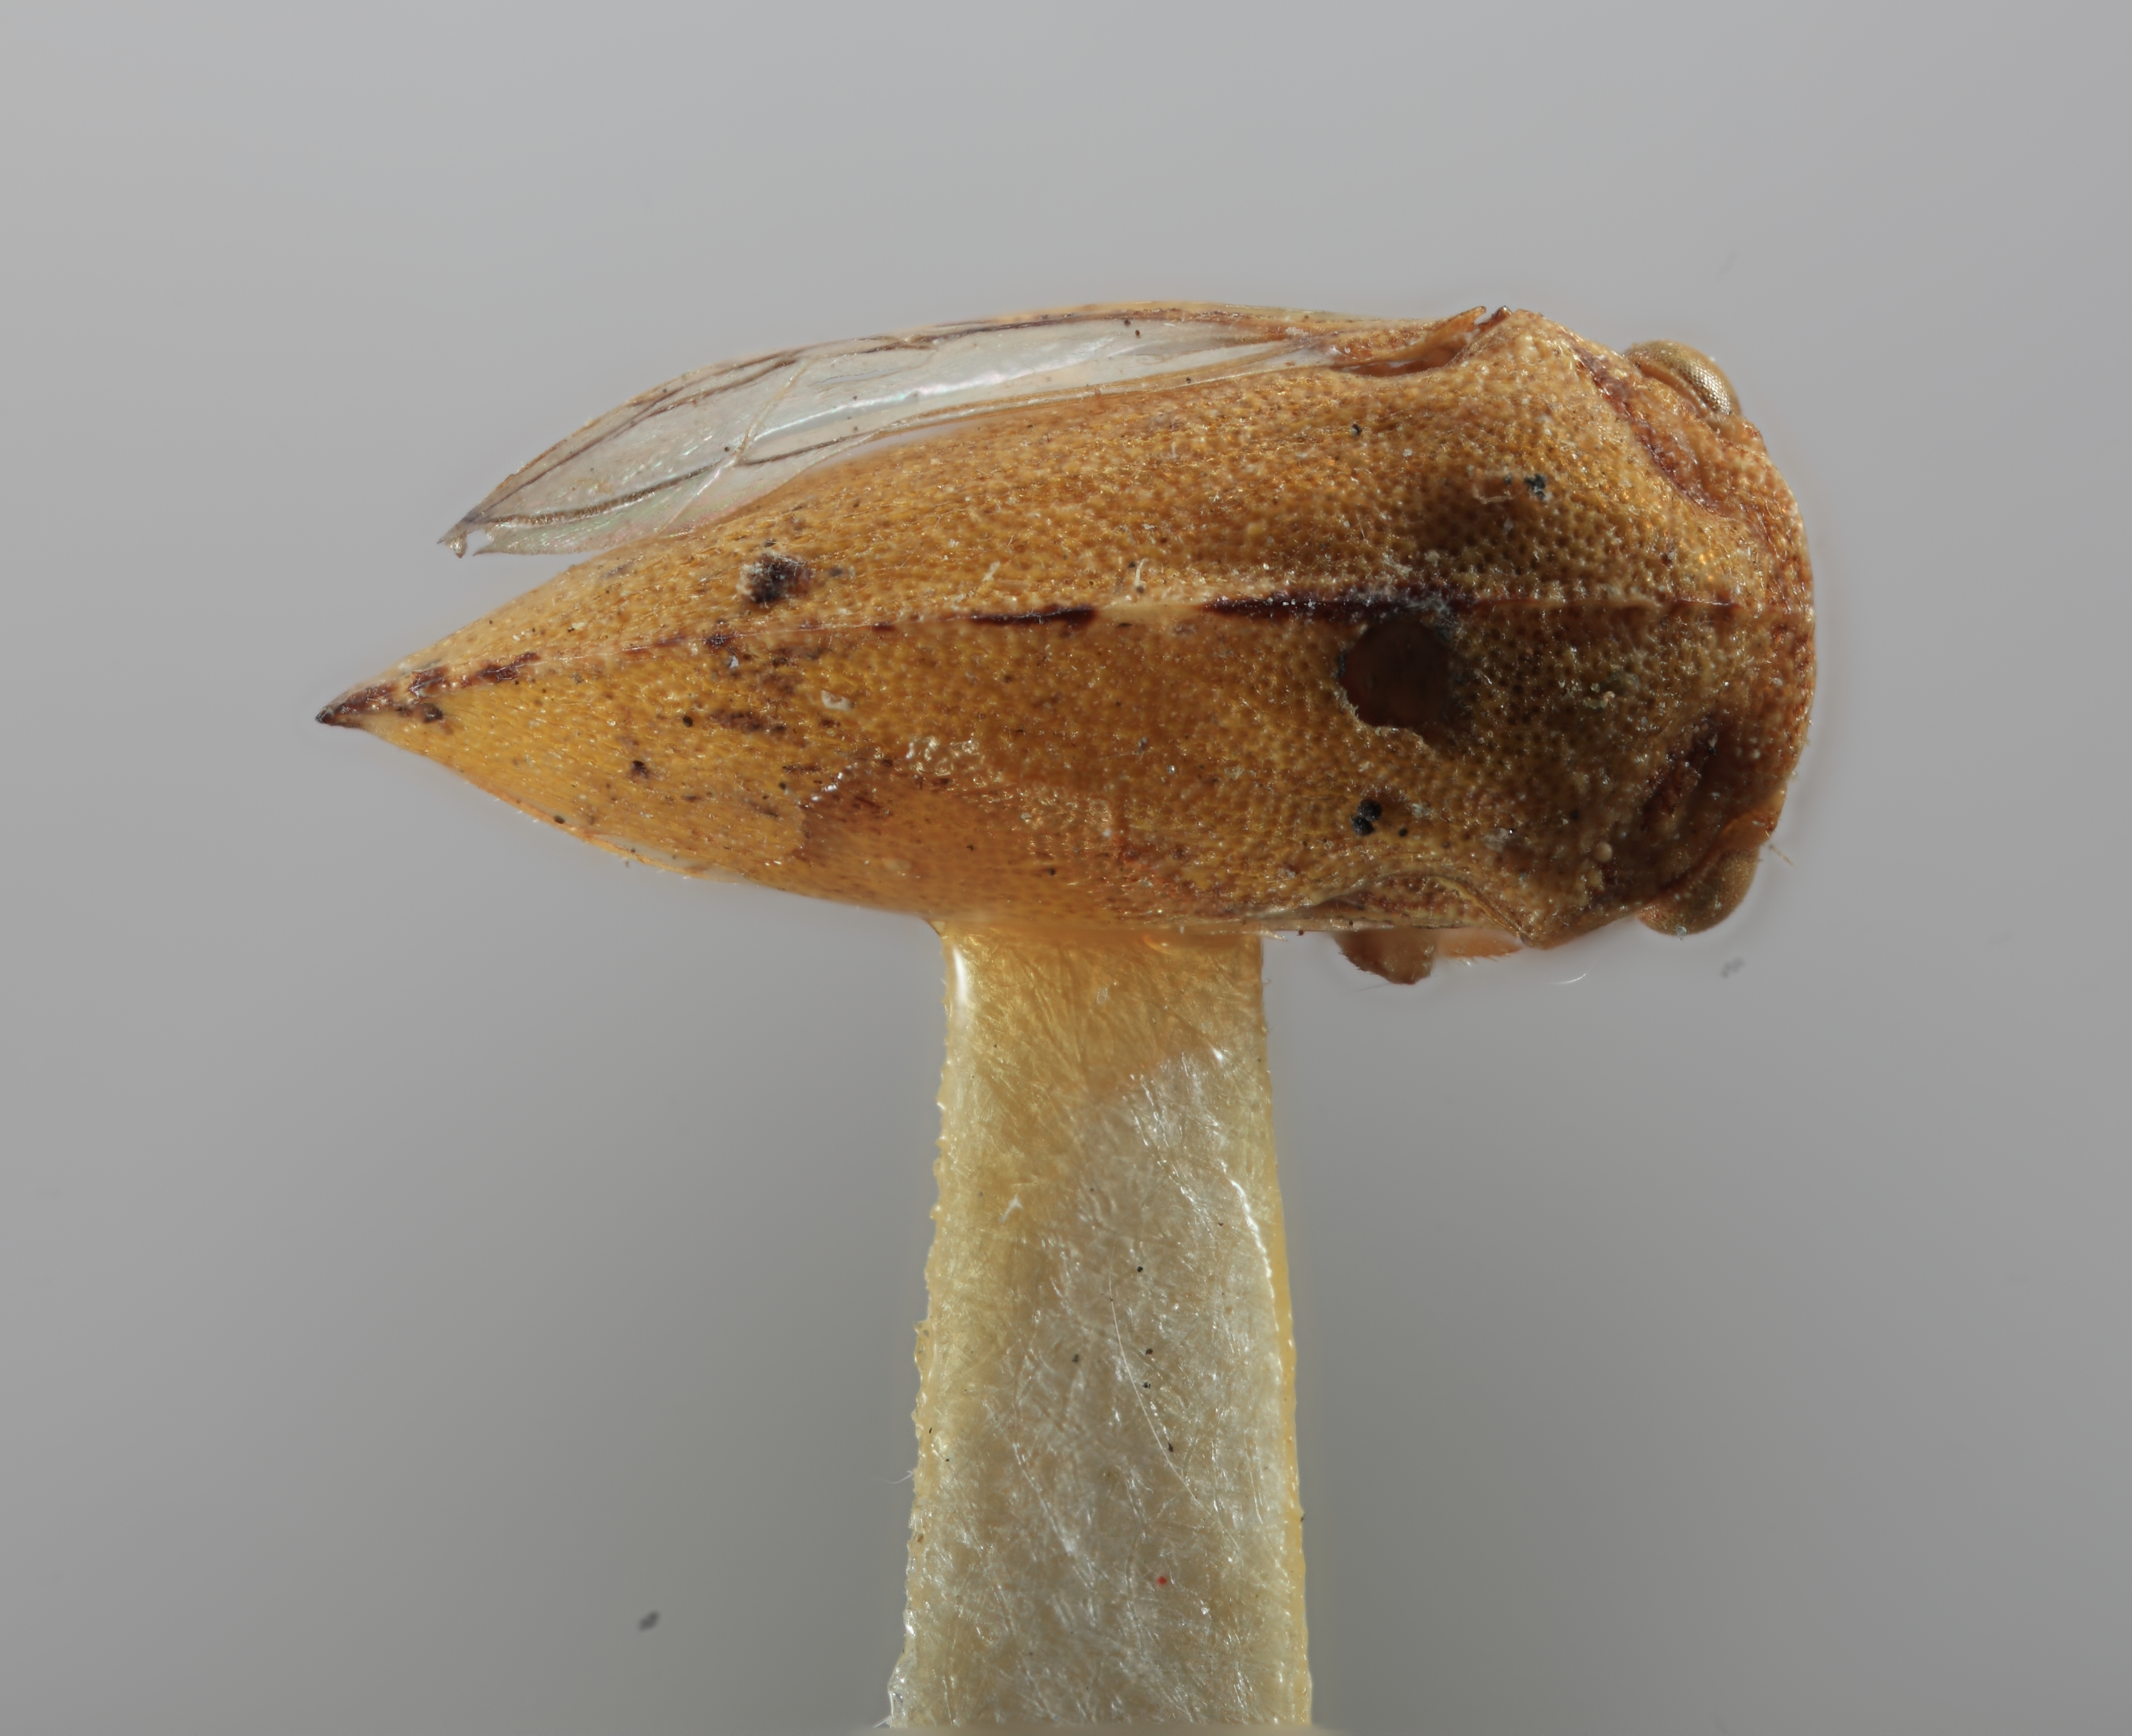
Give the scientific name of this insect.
Incolea viridis
